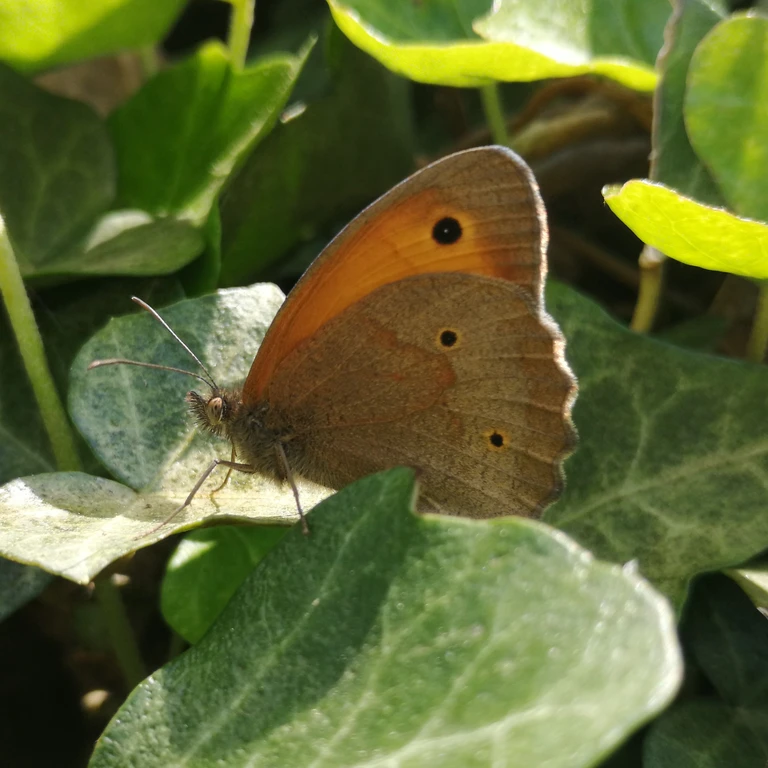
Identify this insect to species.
Maniola jurtina
